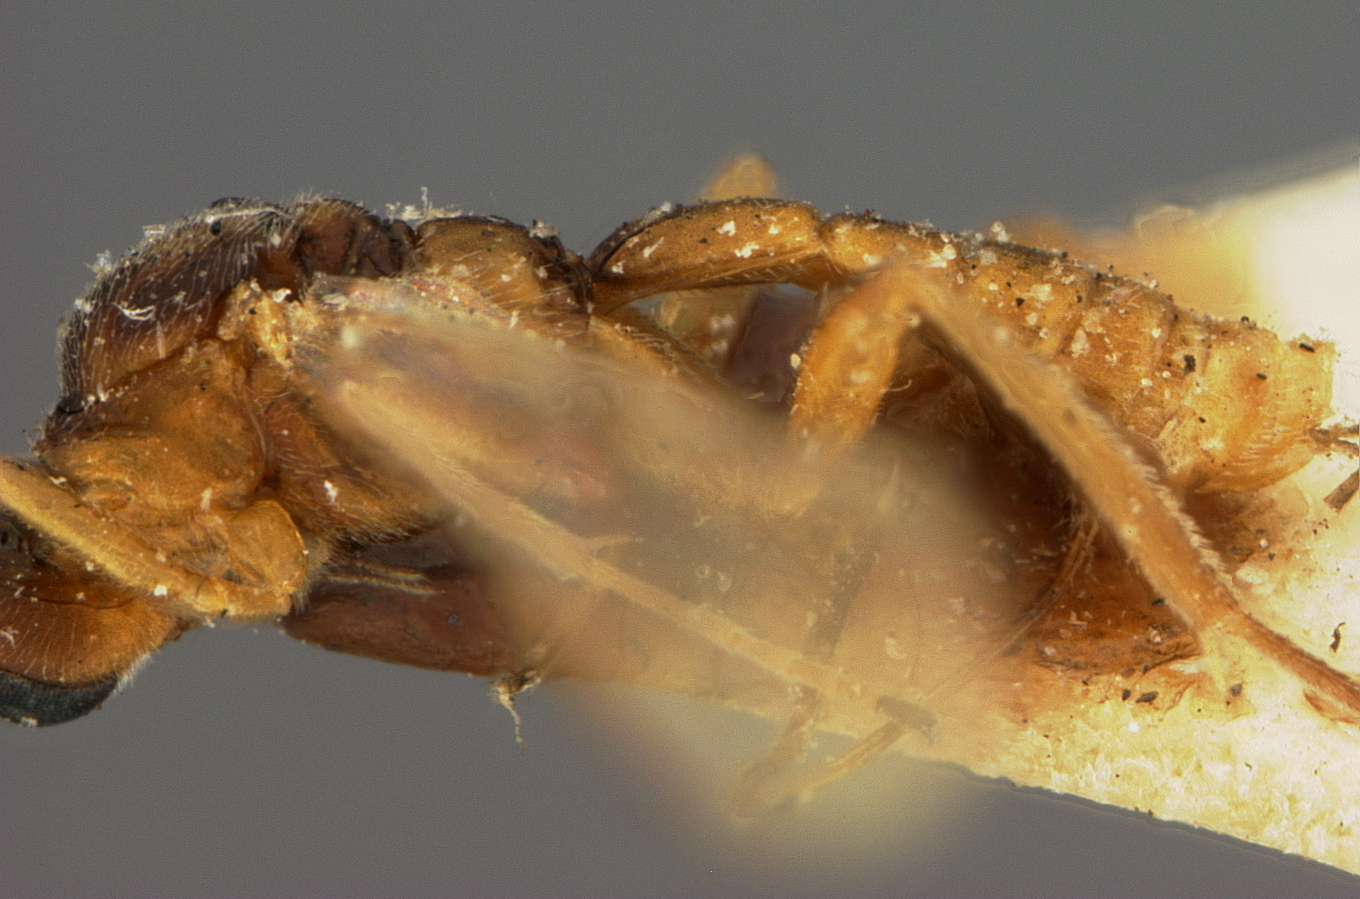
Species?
Ganychorus gelechiae
